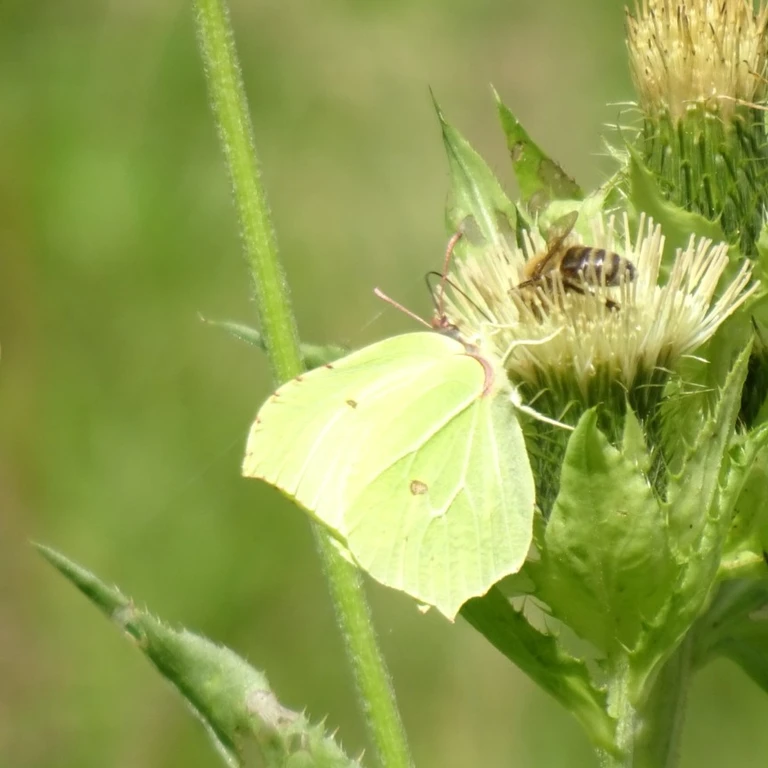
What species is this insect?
Gonepteryx rhamni
